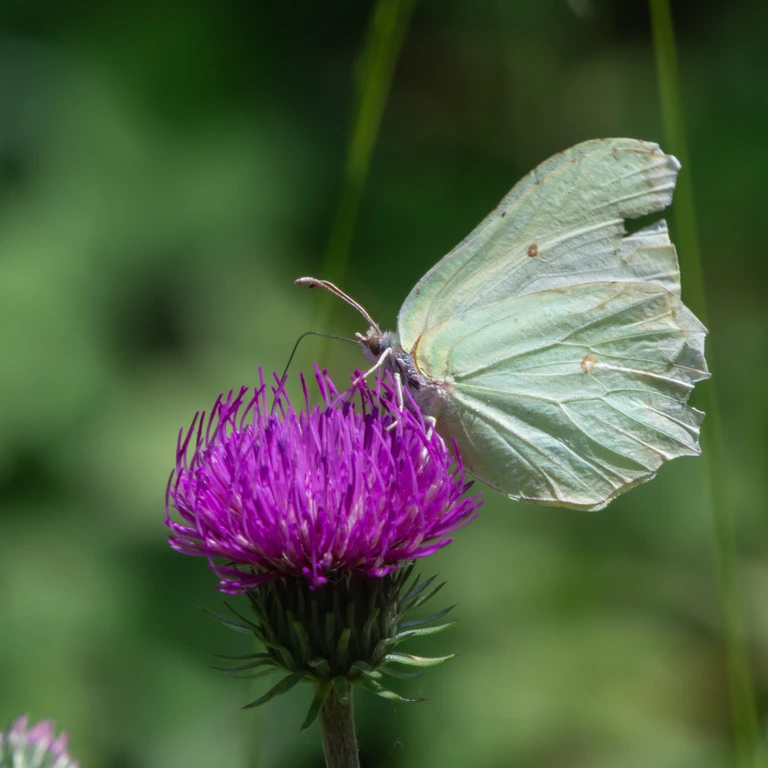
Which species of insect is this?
Gonepteryx rhamni
